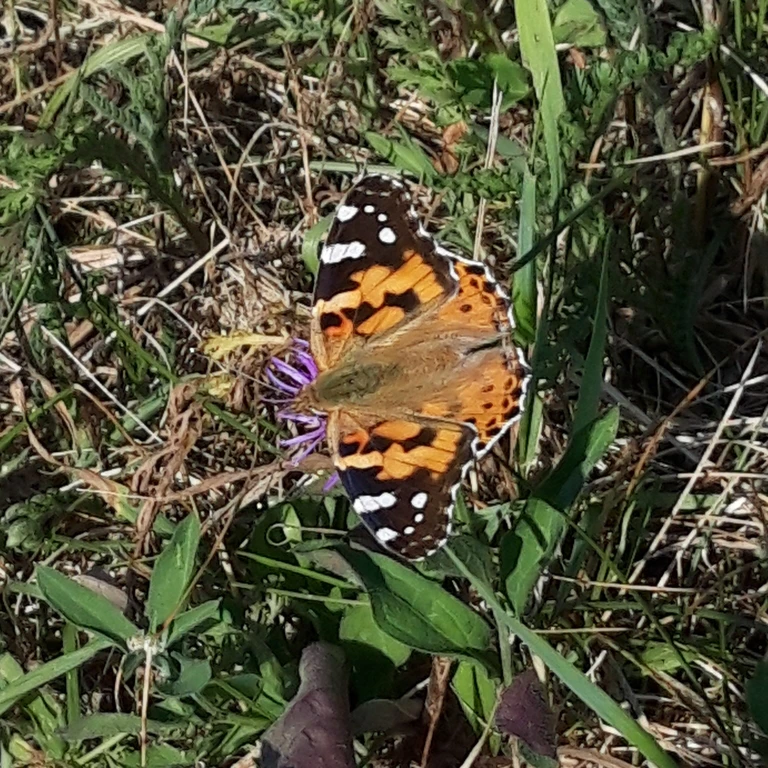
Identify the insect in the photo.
Vanessa cardui
